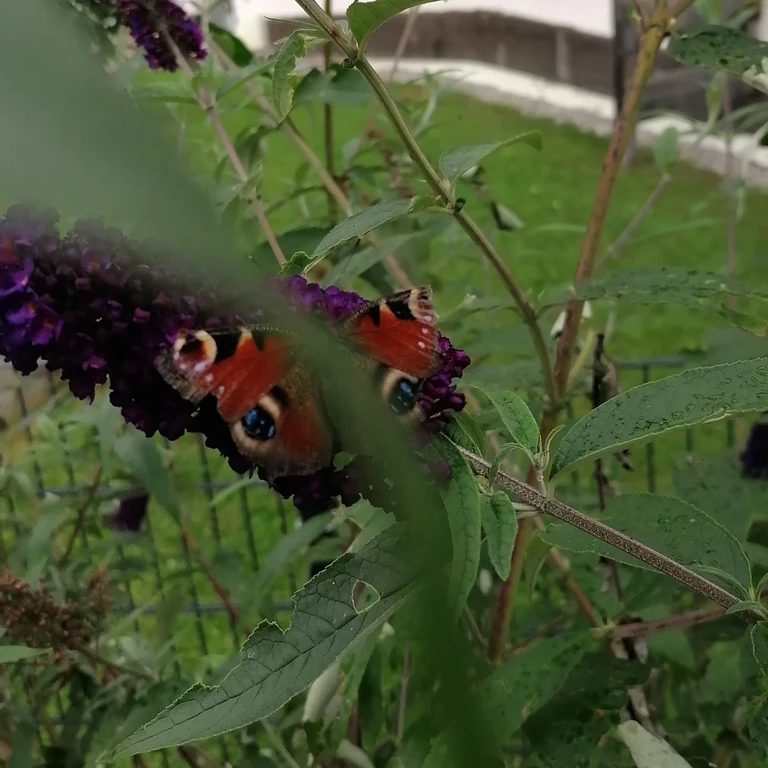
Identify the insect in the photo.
Aglais io
